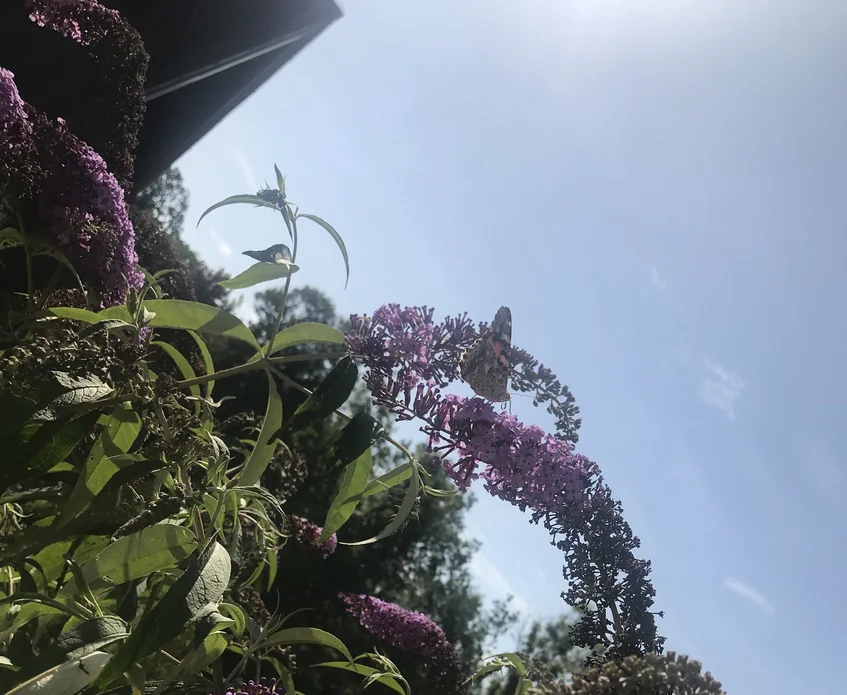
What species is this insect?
Vanessa cardui
